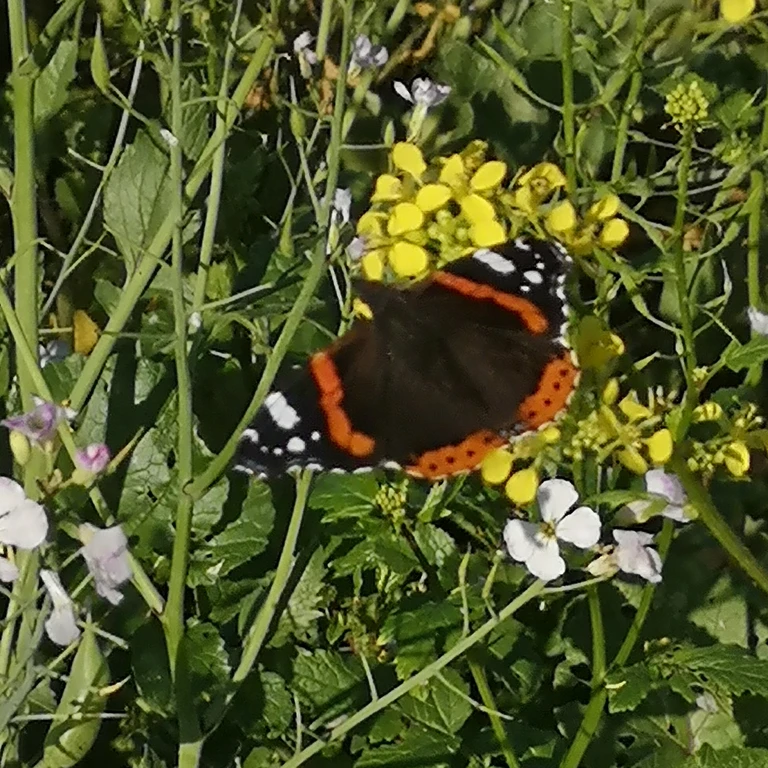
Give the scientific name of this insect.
Vanessa atalanta
